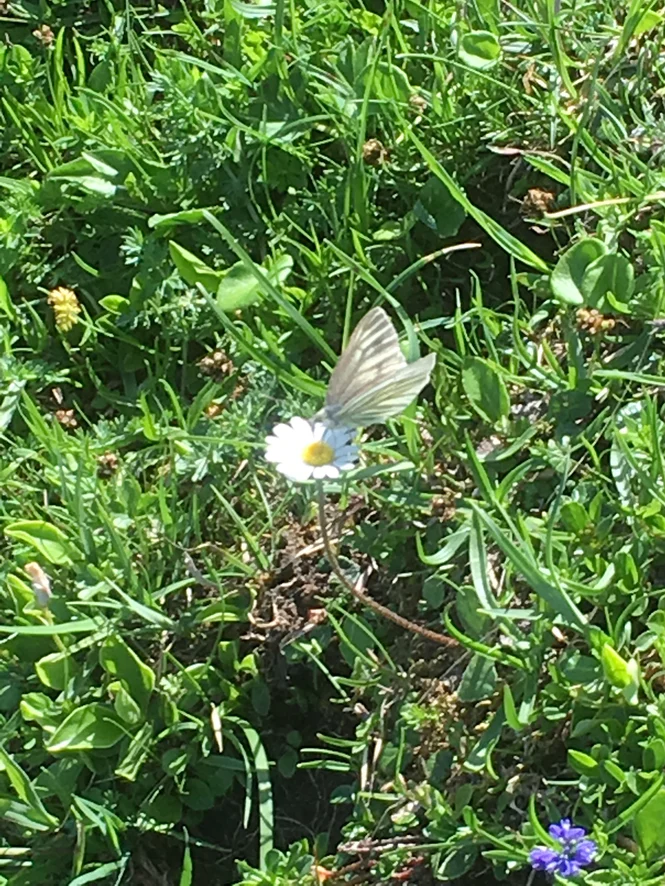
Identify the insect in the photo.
Pieris bryoniae
